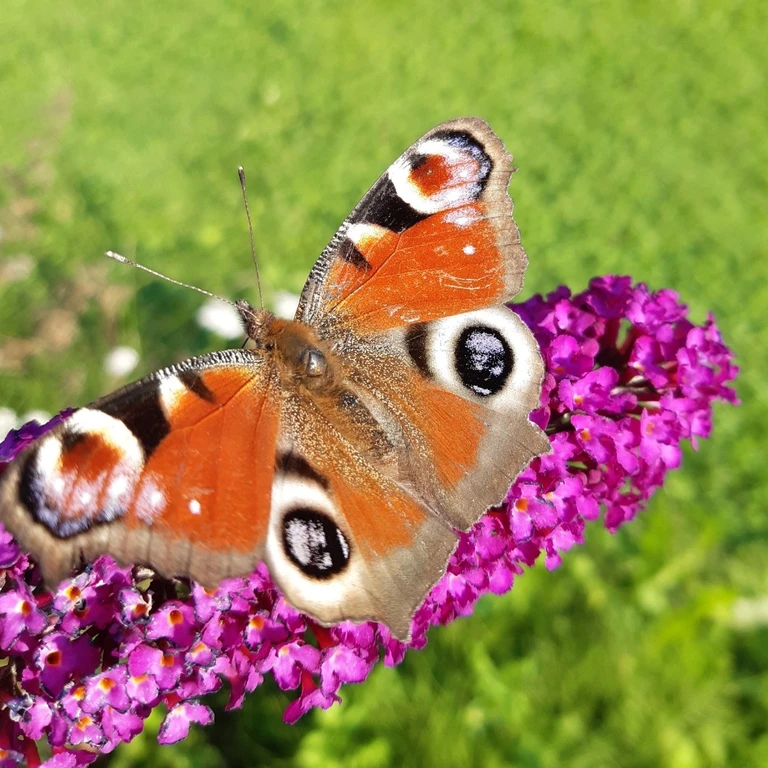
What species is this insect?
Aglais io
